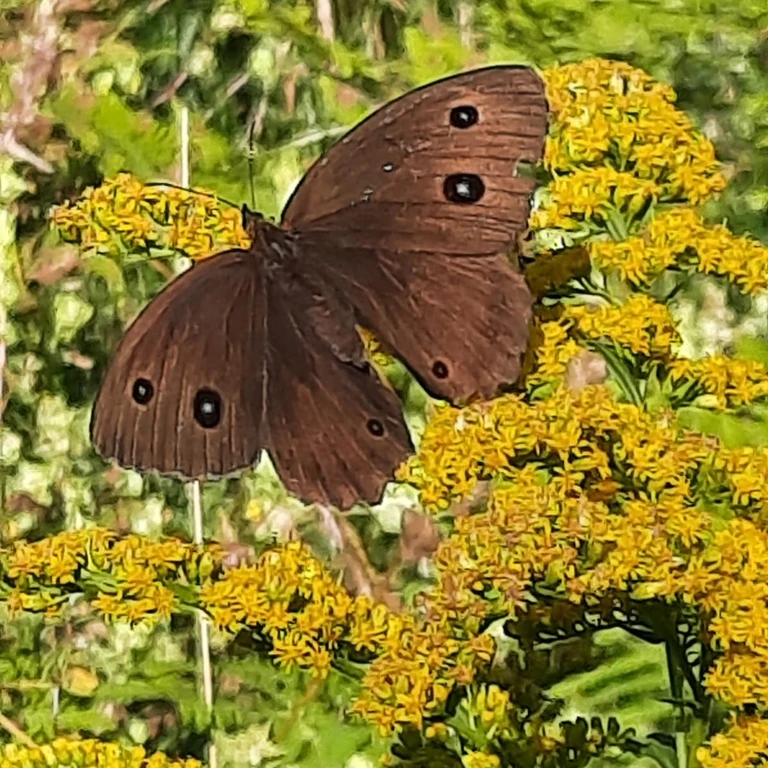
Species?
Minois dryas
